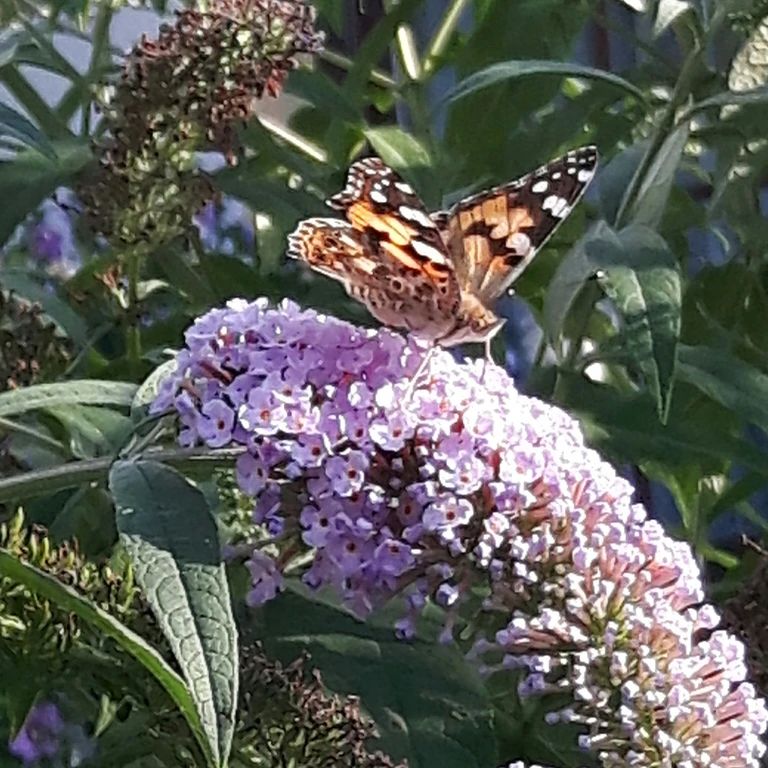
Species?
Vanessa cardui
